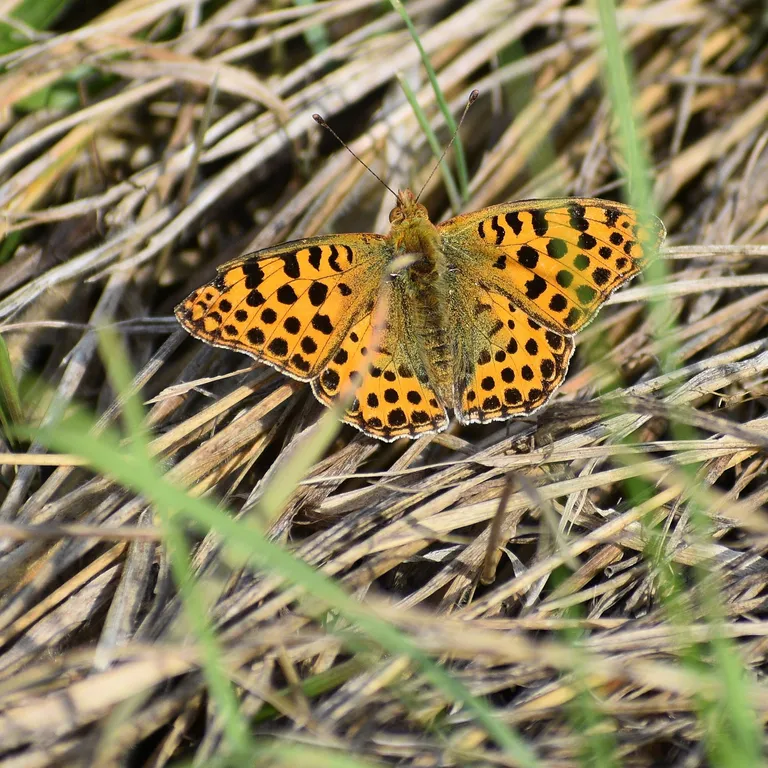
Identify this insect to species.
Issoria lathonia
